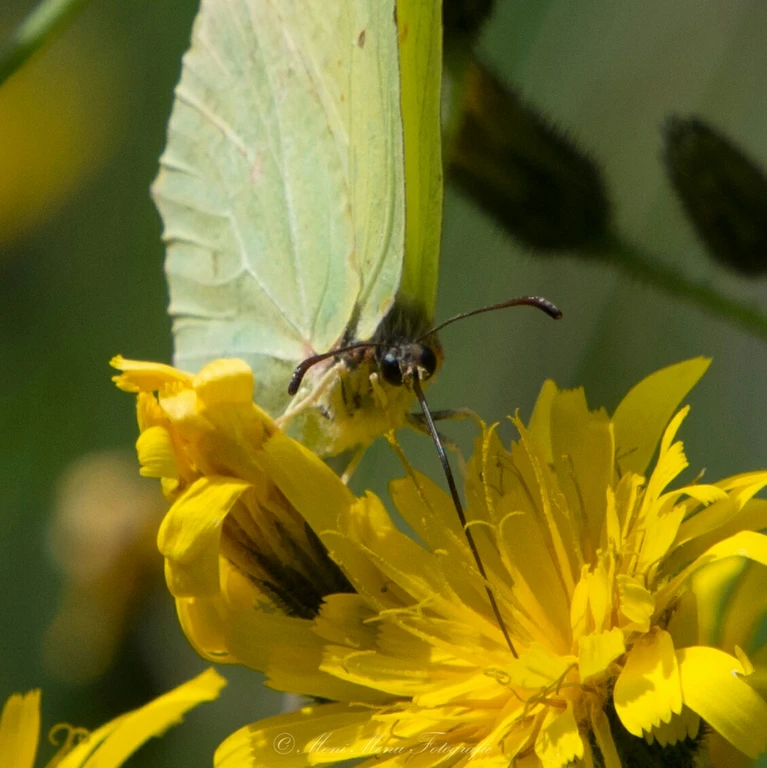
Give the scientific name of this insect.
Gonepteryx rhamni
